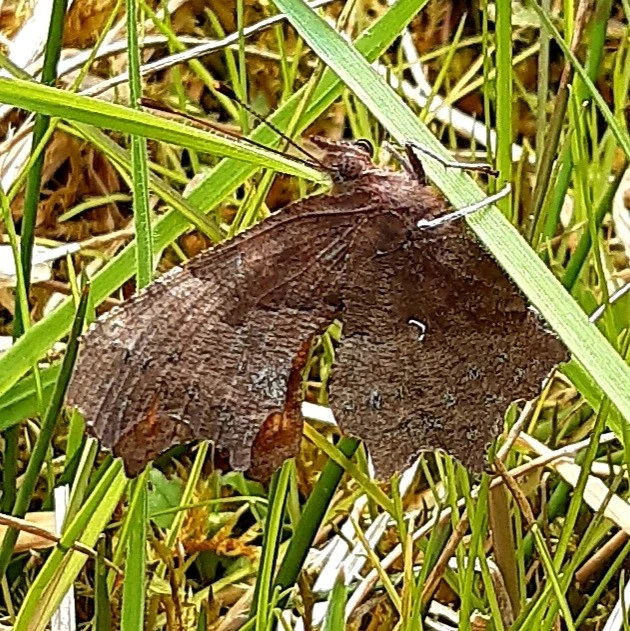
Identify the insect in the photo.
Polygonia c-album
